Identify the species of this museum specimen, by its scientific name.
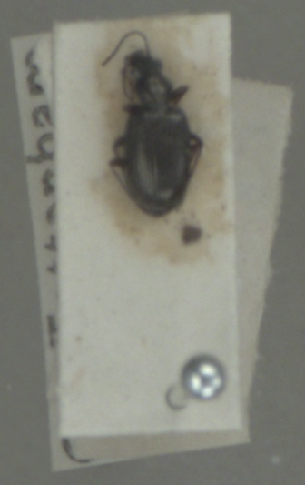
Bembidion punctulatum
